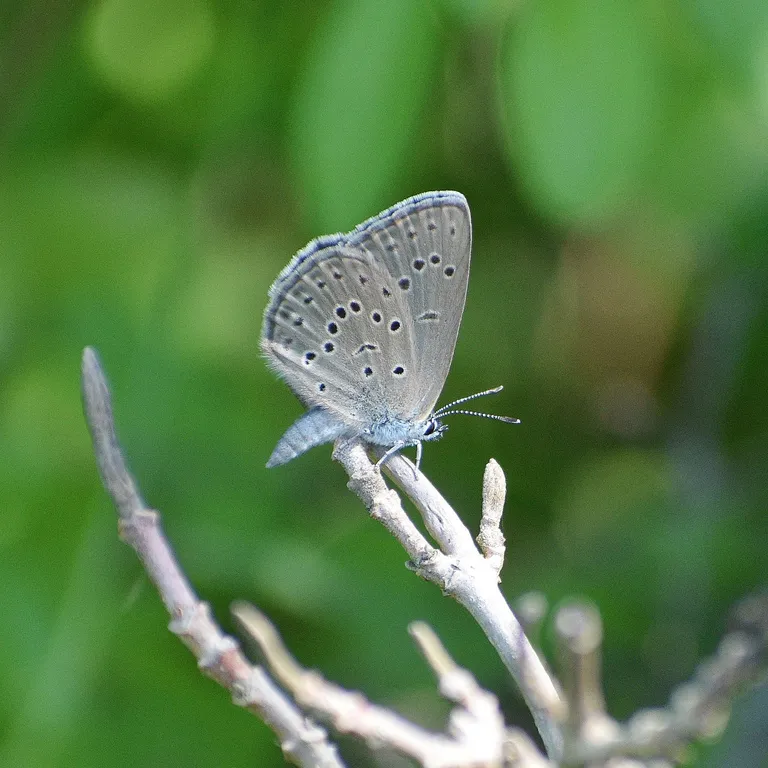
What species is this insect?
Phengaris alcon/rebeli
